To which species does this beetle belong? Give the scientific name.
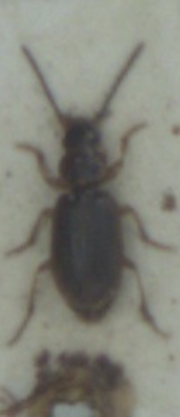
Acupalpus dubius
